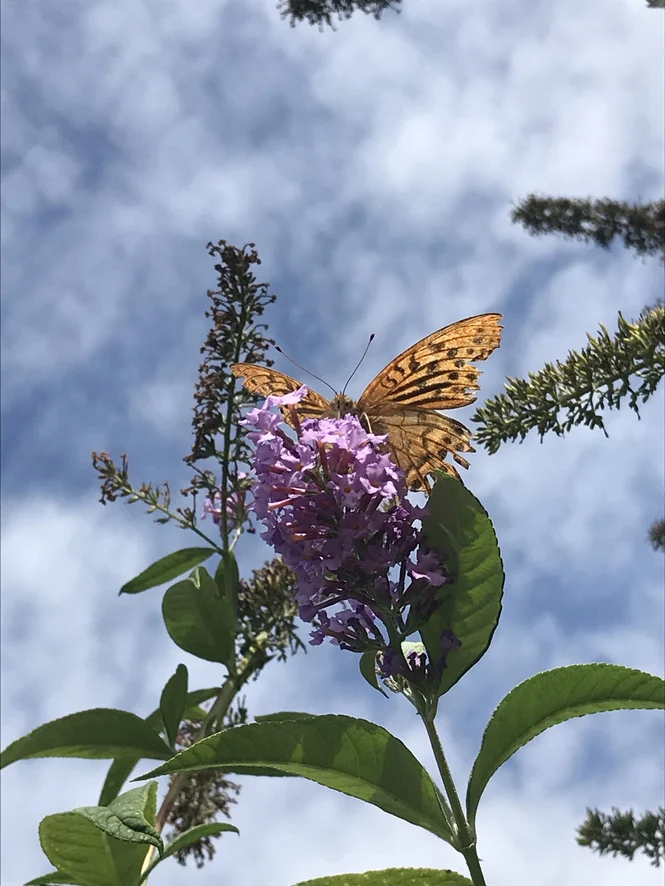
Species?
Argynnis paphia
